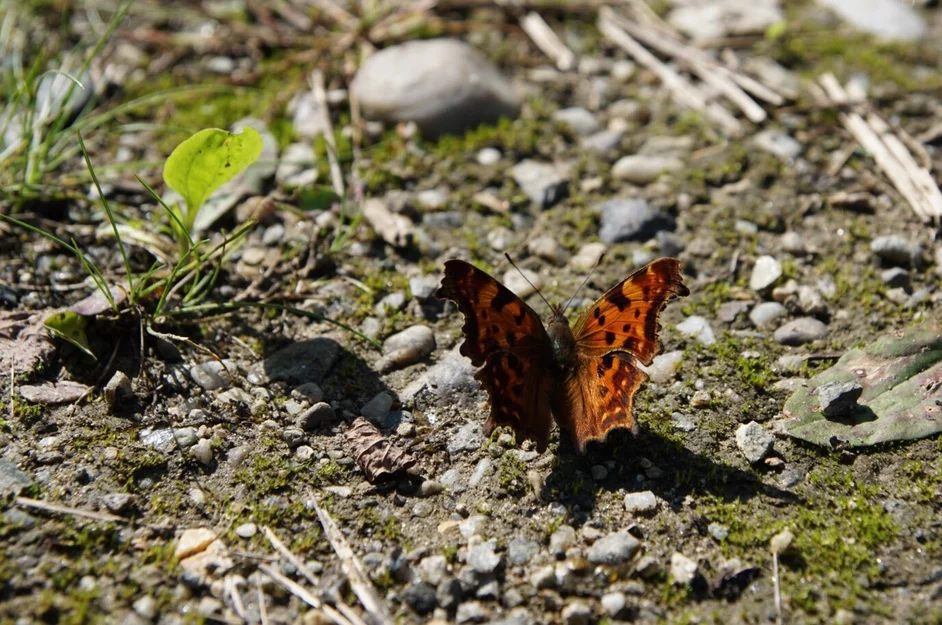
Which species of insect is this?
Polygonia c-album
